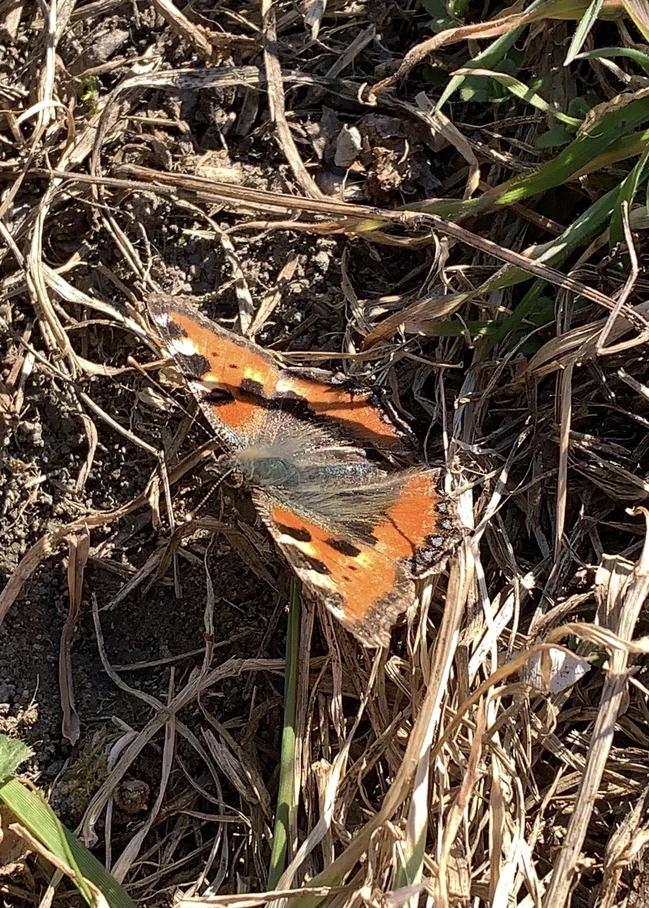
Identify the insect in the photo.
Aglais urticae
